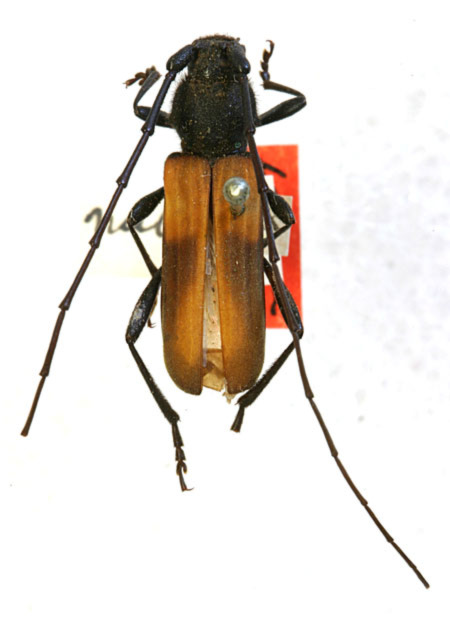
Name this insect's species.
Tragidion coquus
